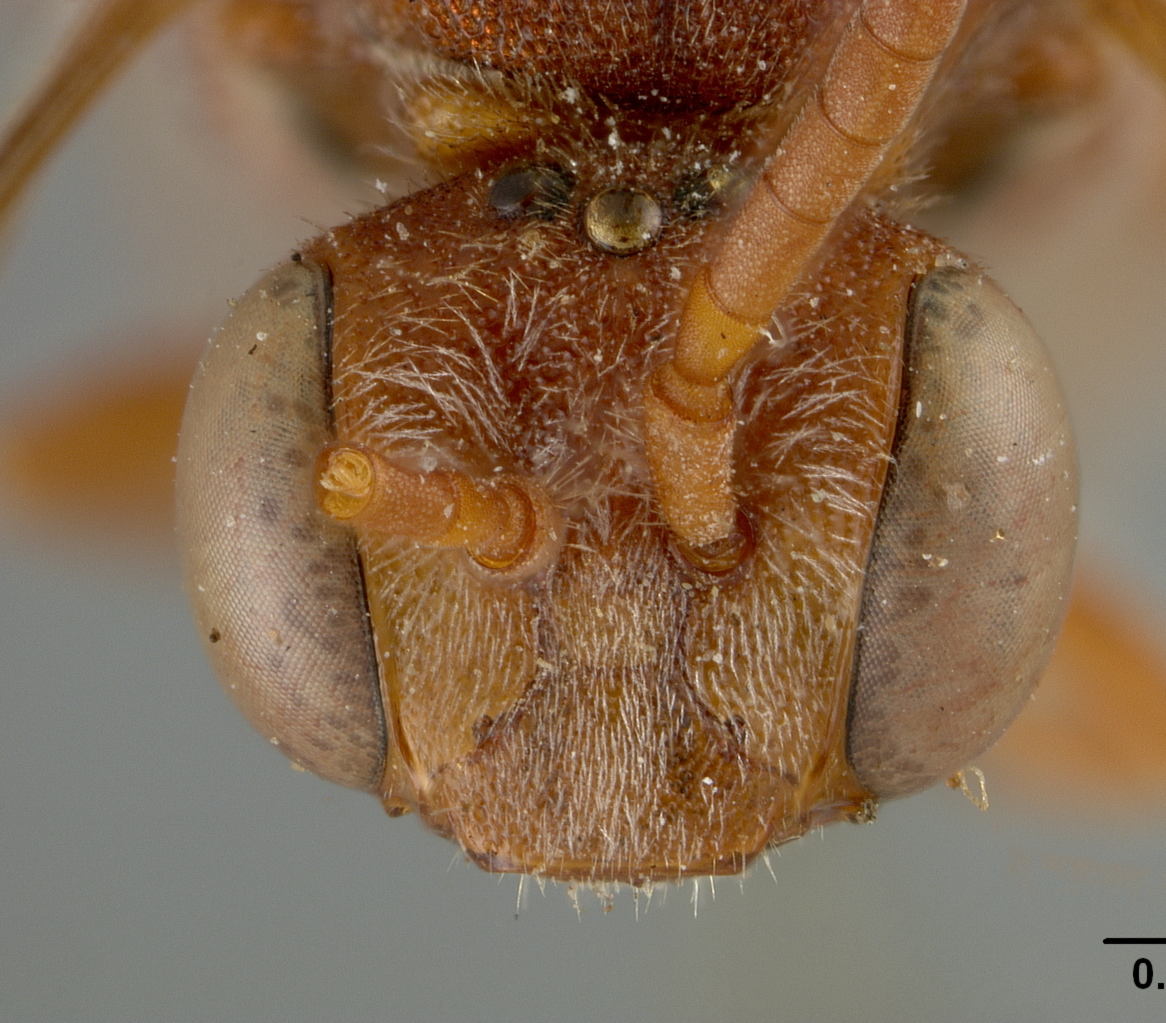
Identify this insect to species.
Nomada martinella
